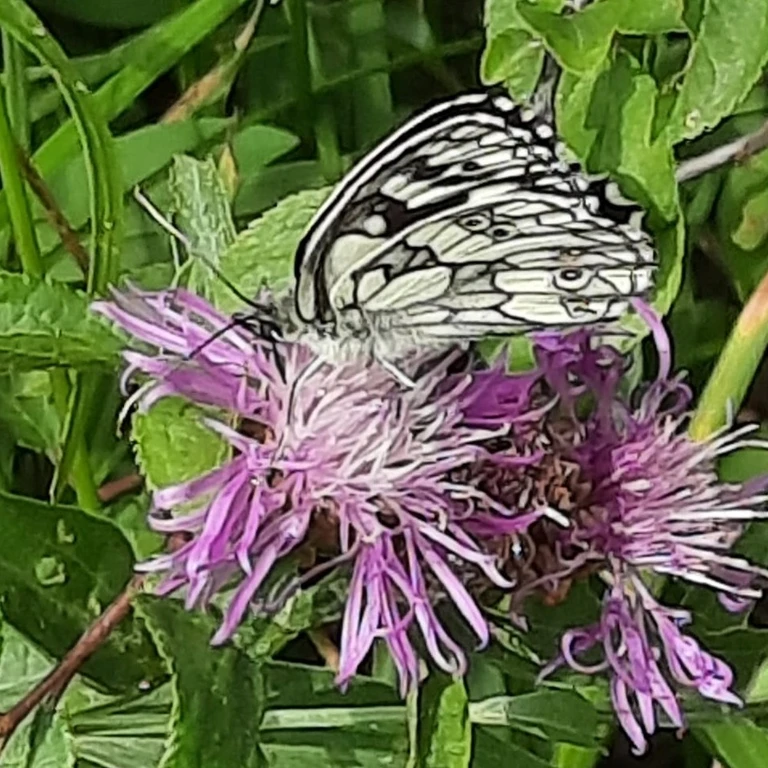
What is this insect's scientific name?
Melanargia galathea
